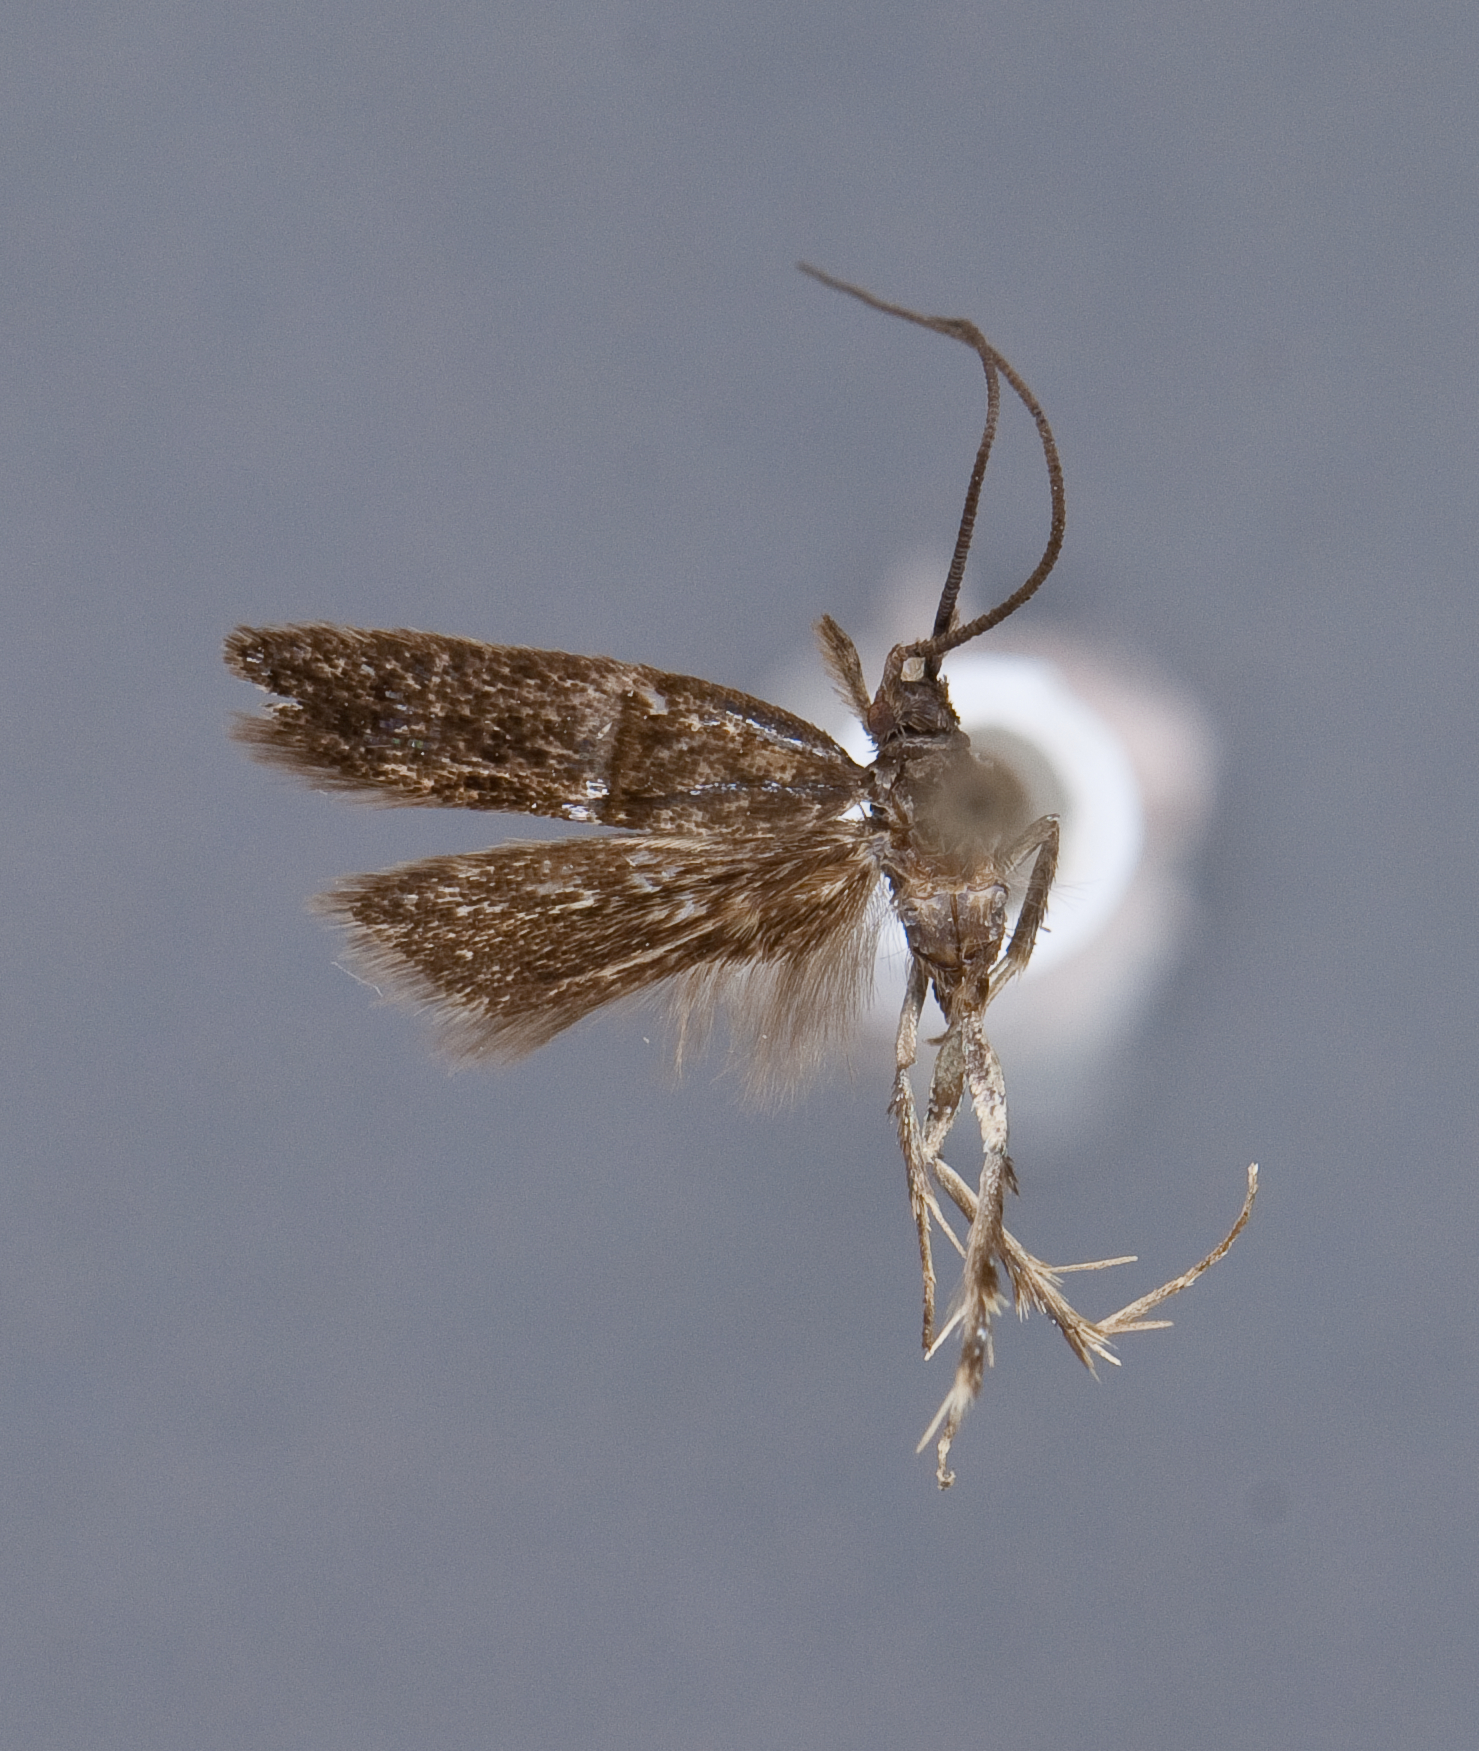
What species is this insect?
Doxogenes argyreodema
